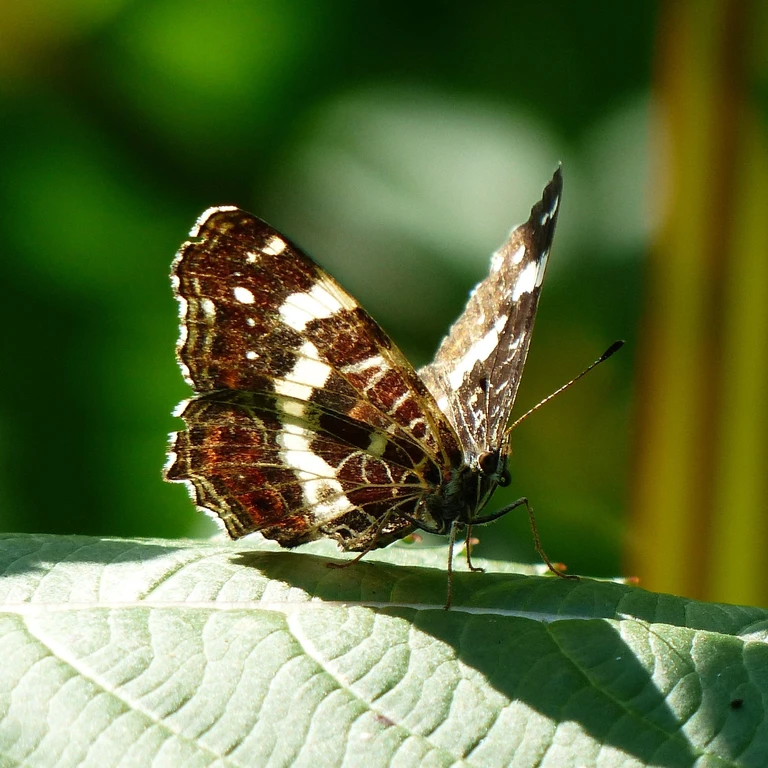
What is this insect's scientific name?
Araschnia levana
